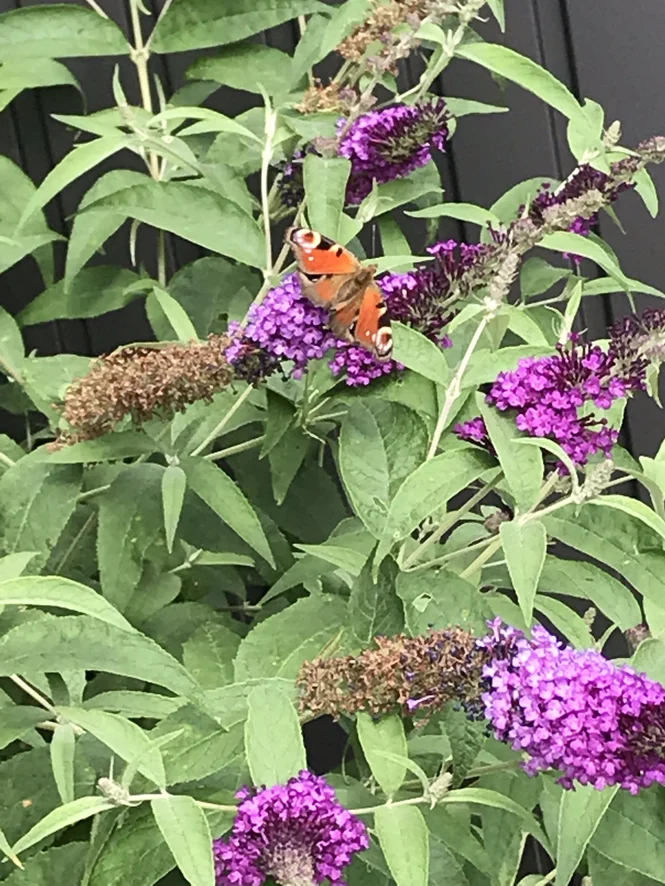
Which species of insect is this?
Aglais io
